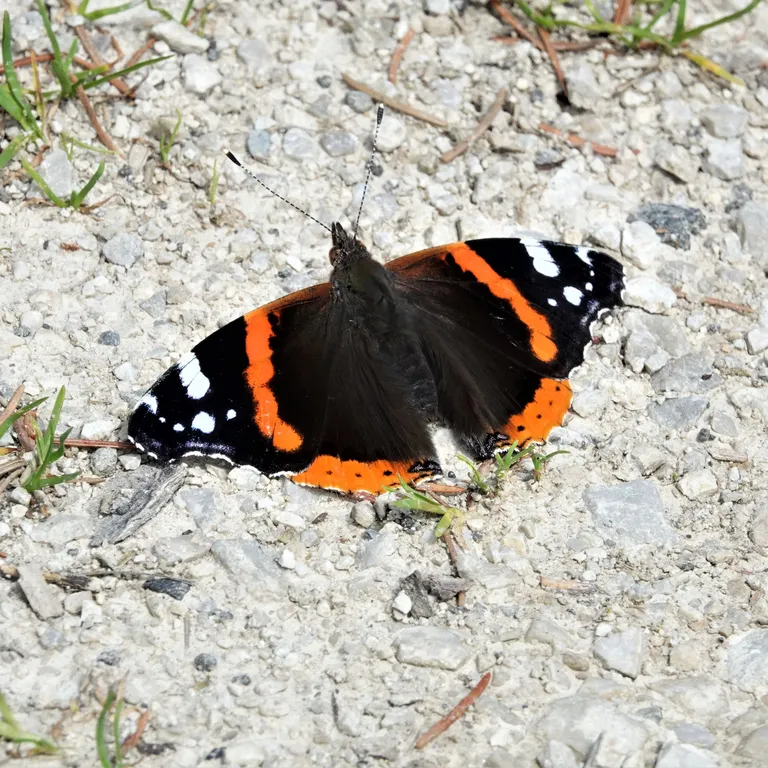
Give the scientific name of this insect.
Vanessa atalanta
